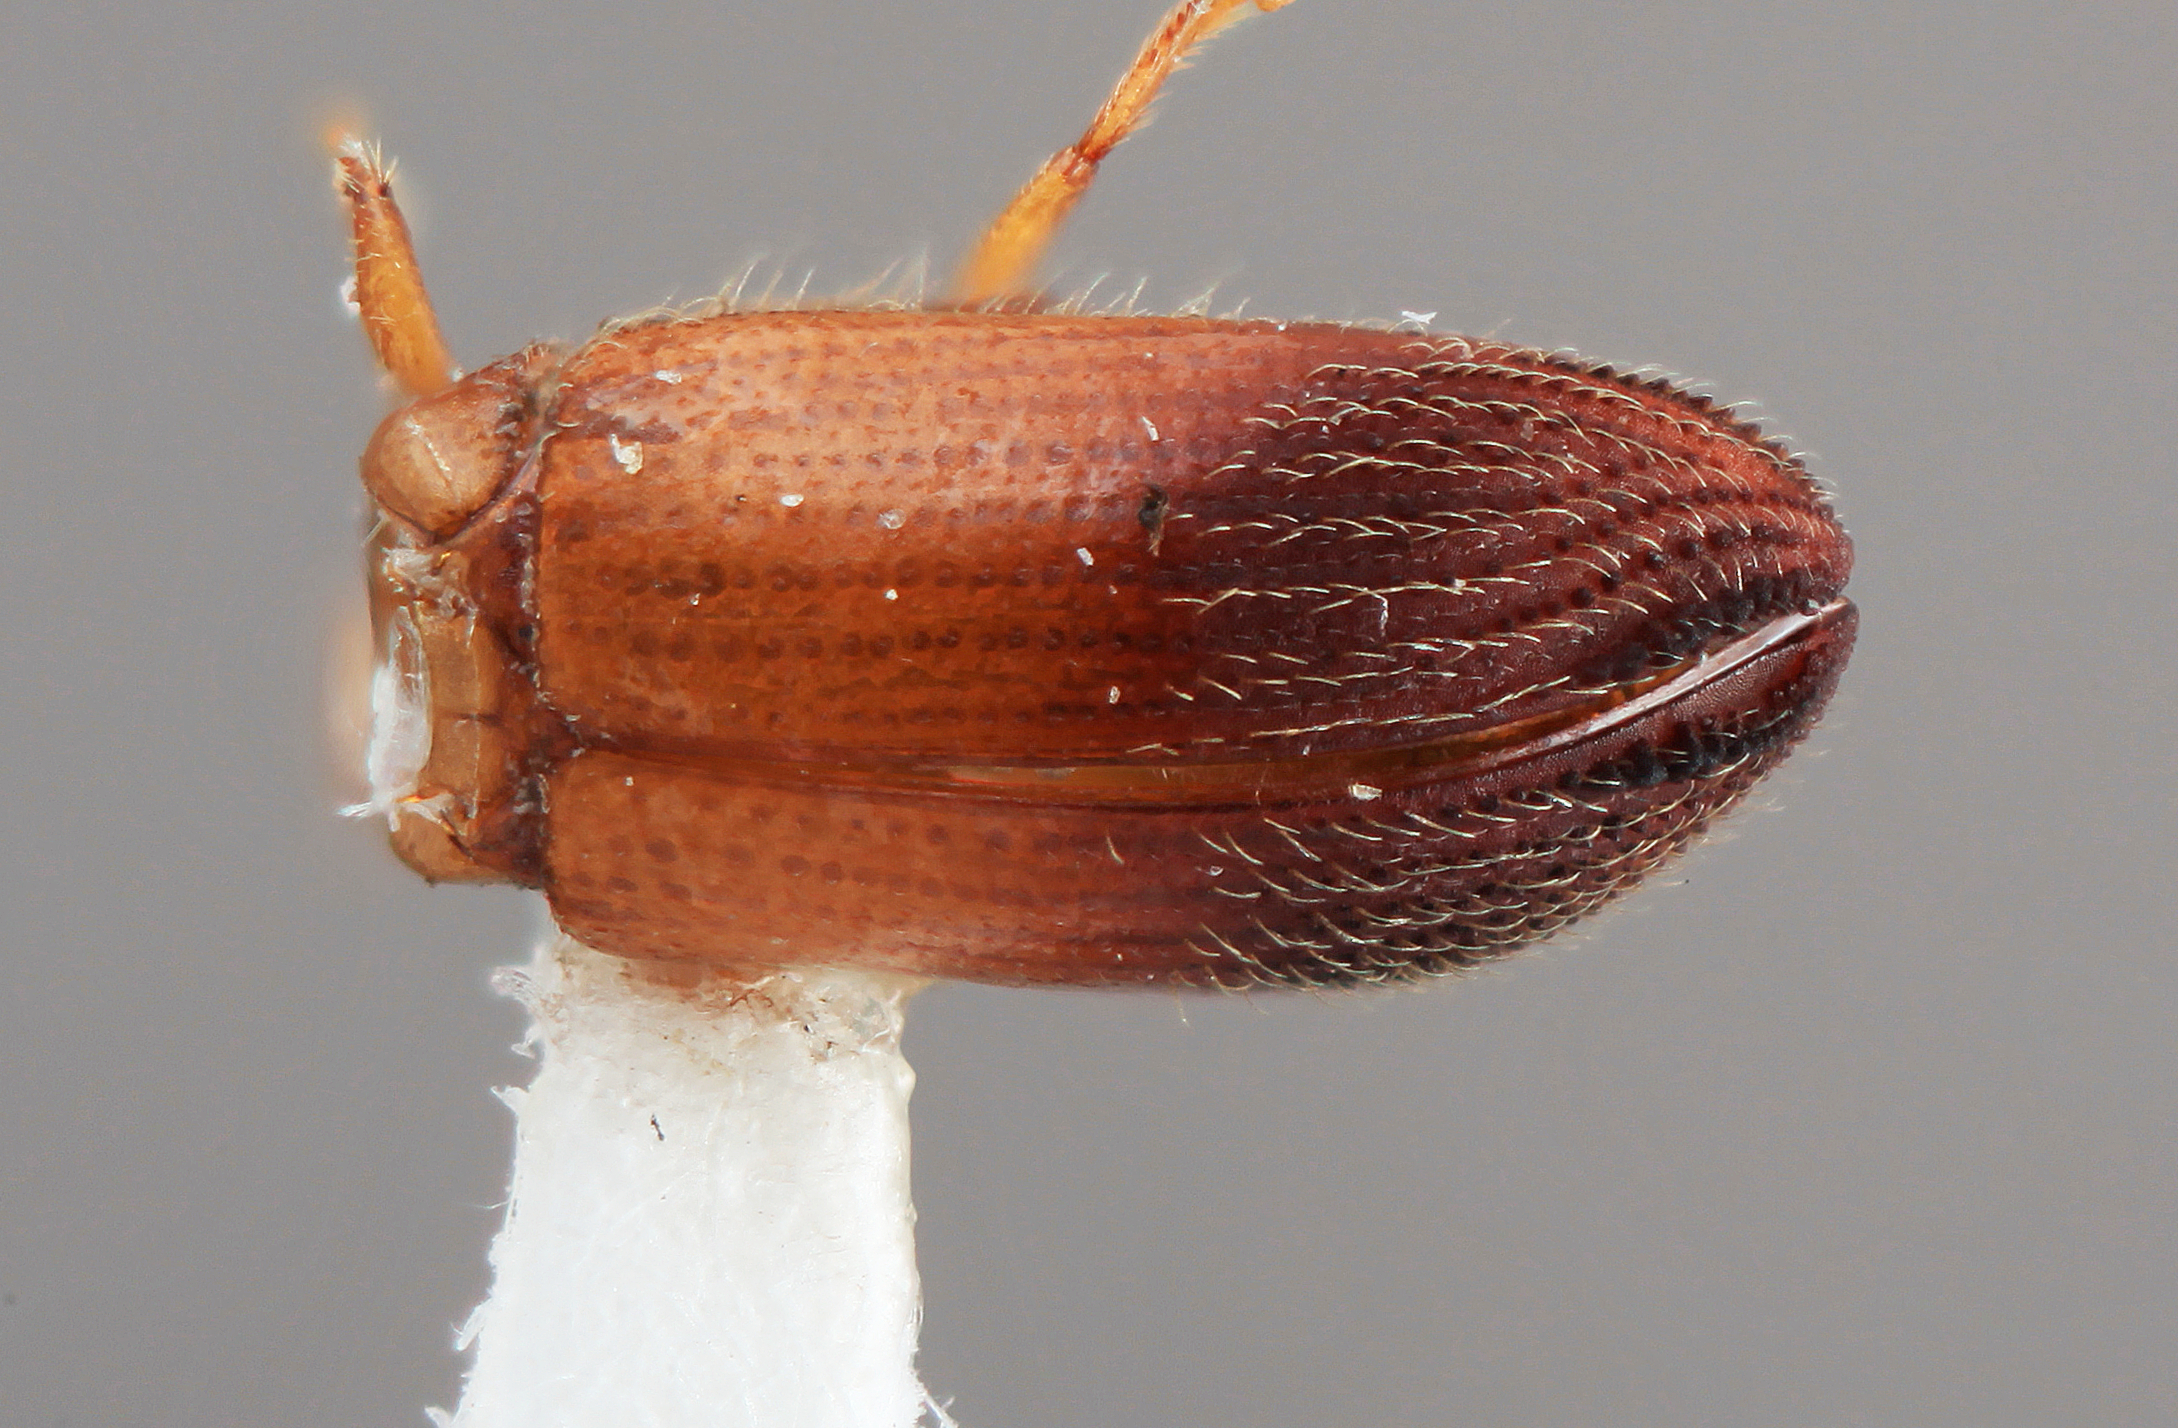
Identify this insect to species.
Dryocoetoides verrucosus
